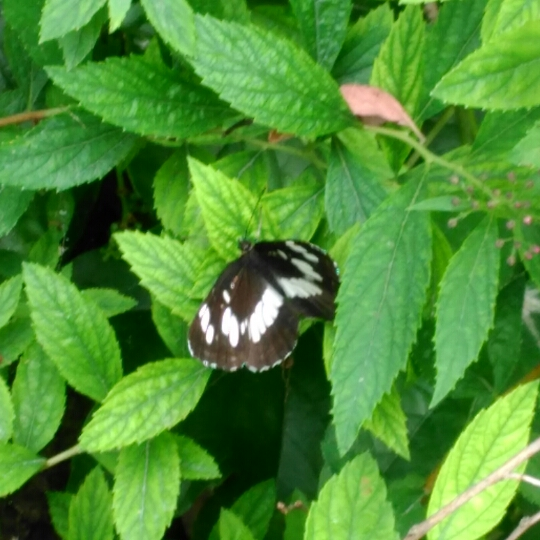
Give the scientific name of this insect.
Neptis rivularis
